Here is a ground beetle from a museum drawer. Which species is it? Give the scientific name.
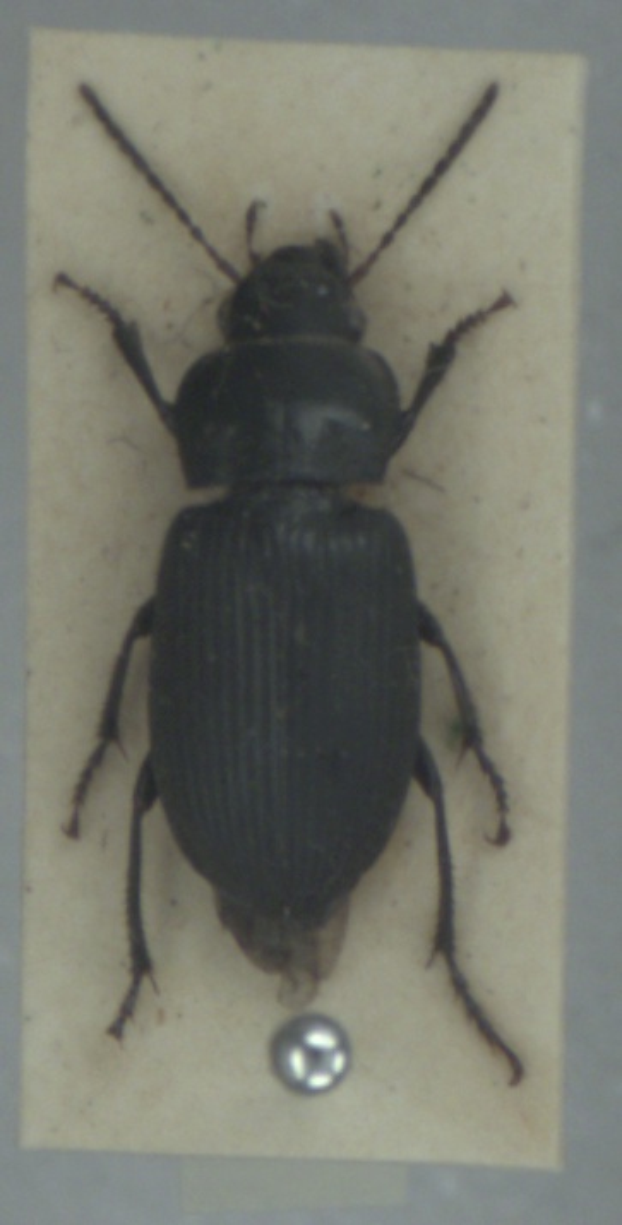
Anisodactylus binotatus
